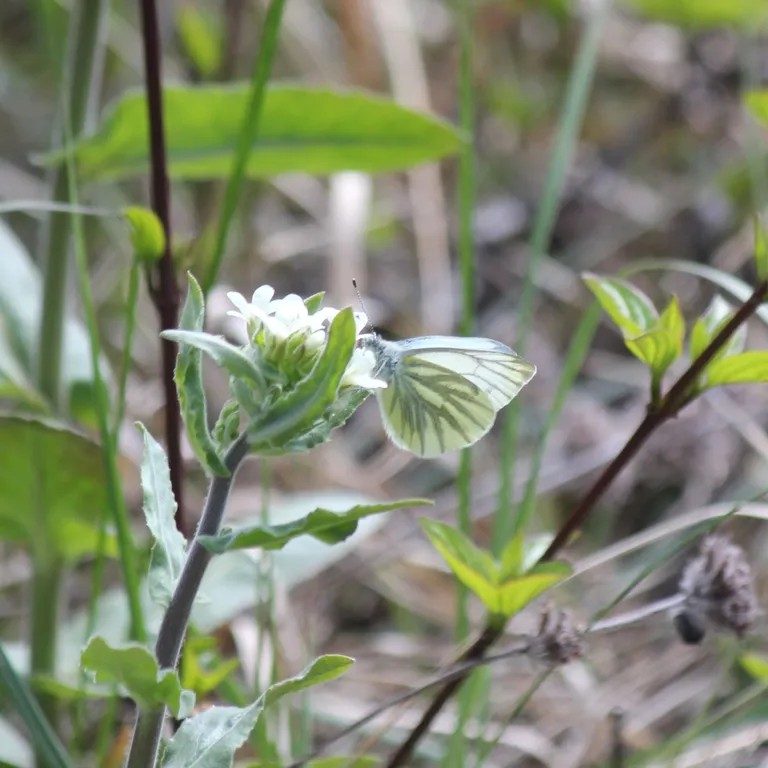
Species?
Pieris napi
